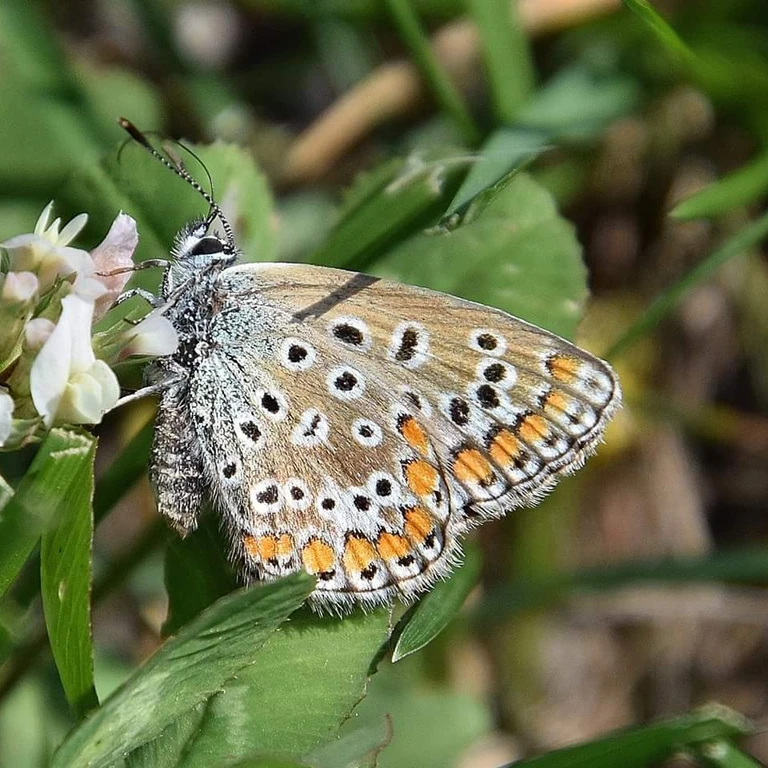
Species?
Polyommatus icarus
